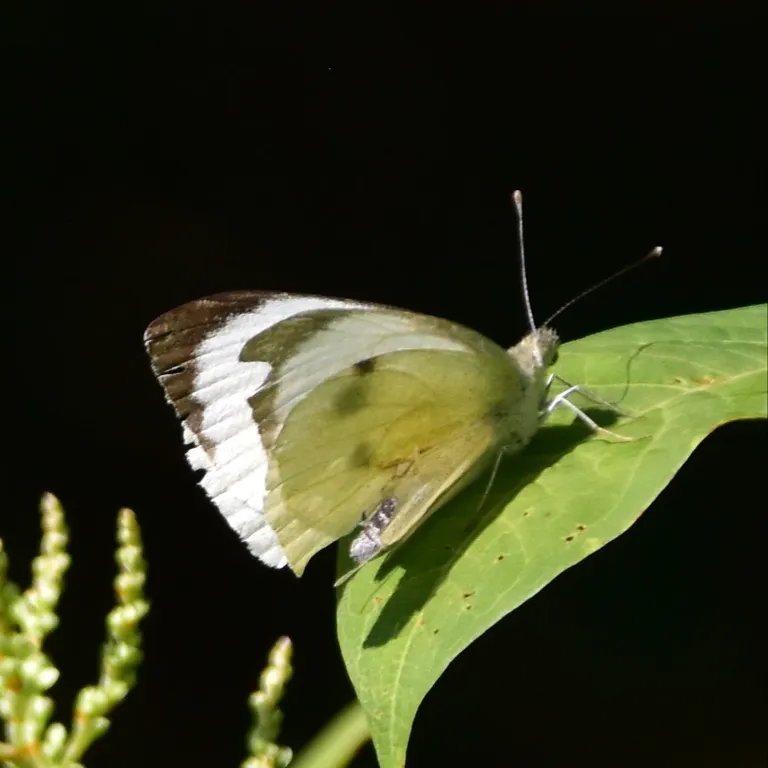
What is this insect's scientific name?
Pieris brassicae
